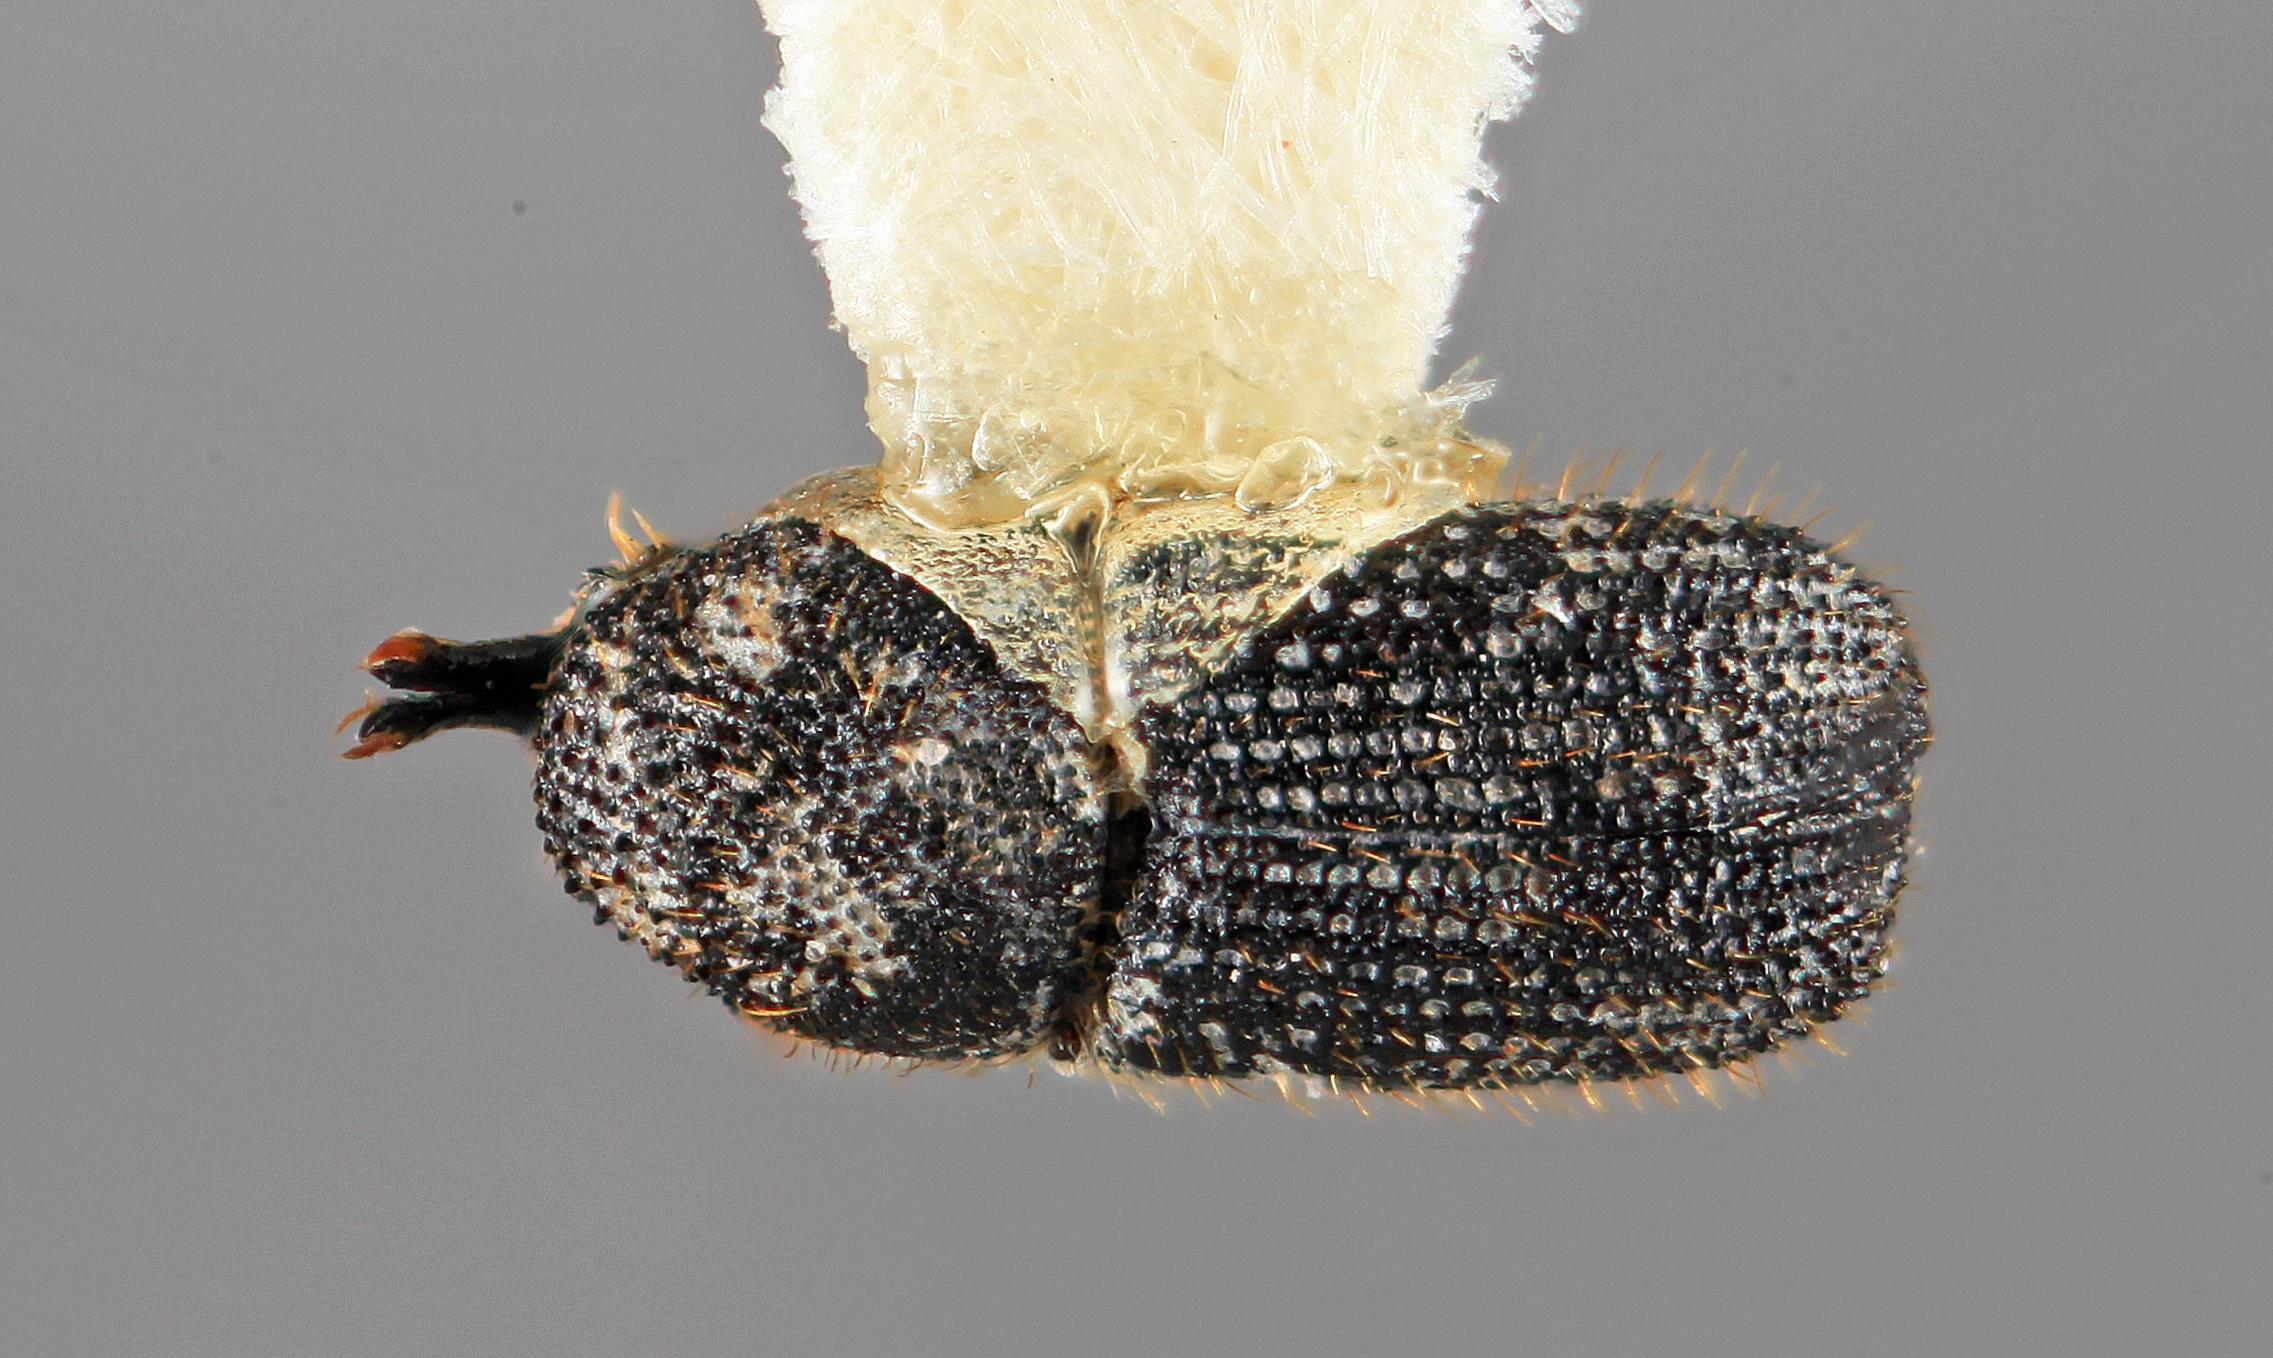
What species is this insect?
Cactopinus granulatus
